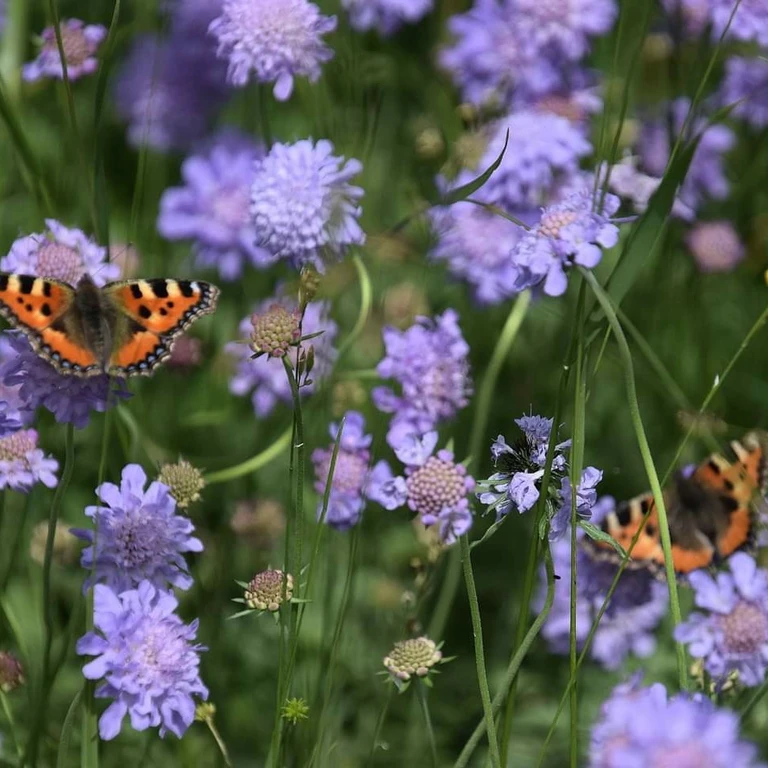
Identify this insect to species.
Aglais urticae
